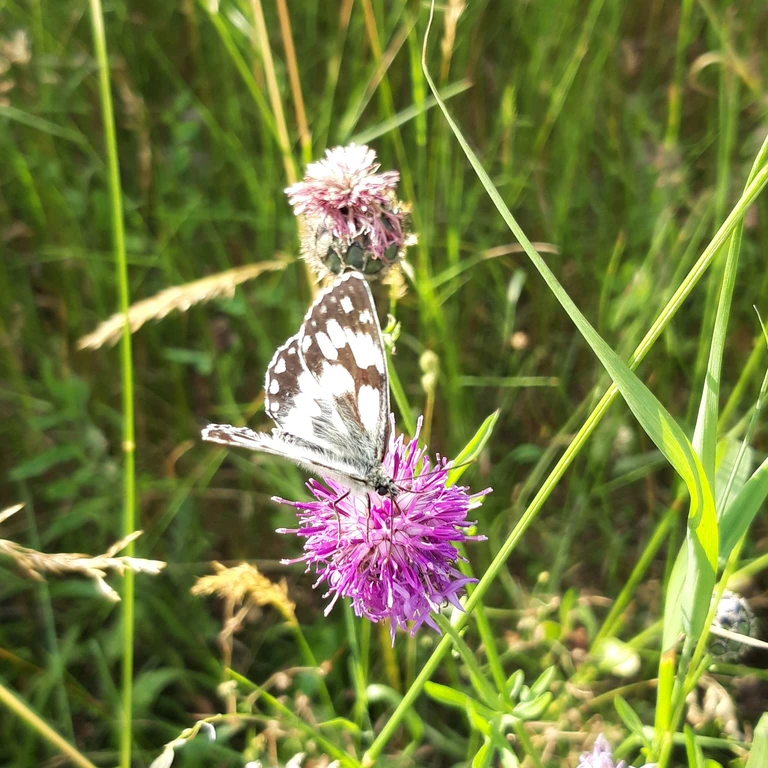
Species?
Melanargia galathea
